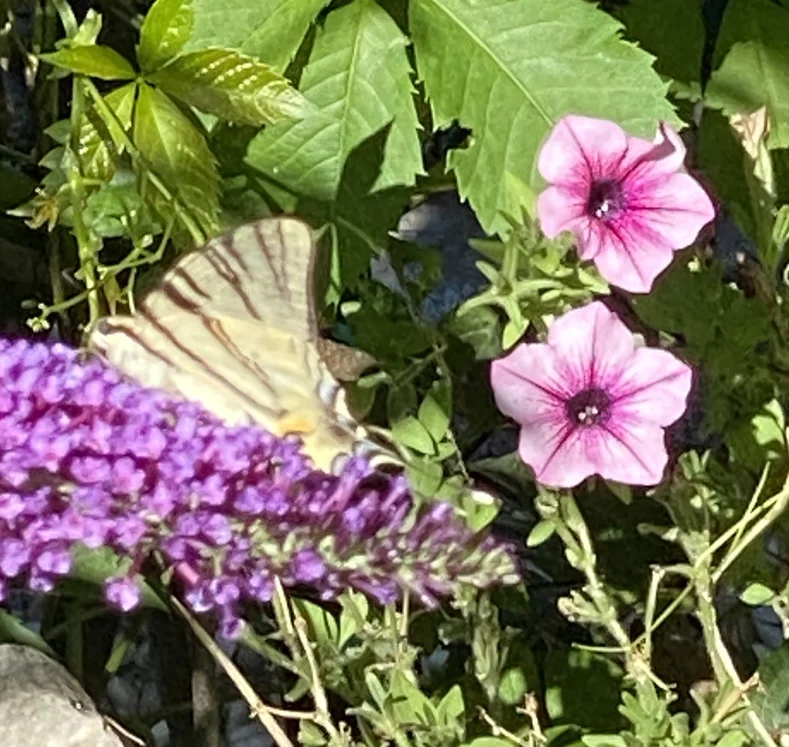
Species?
Iphiclides podalirius
